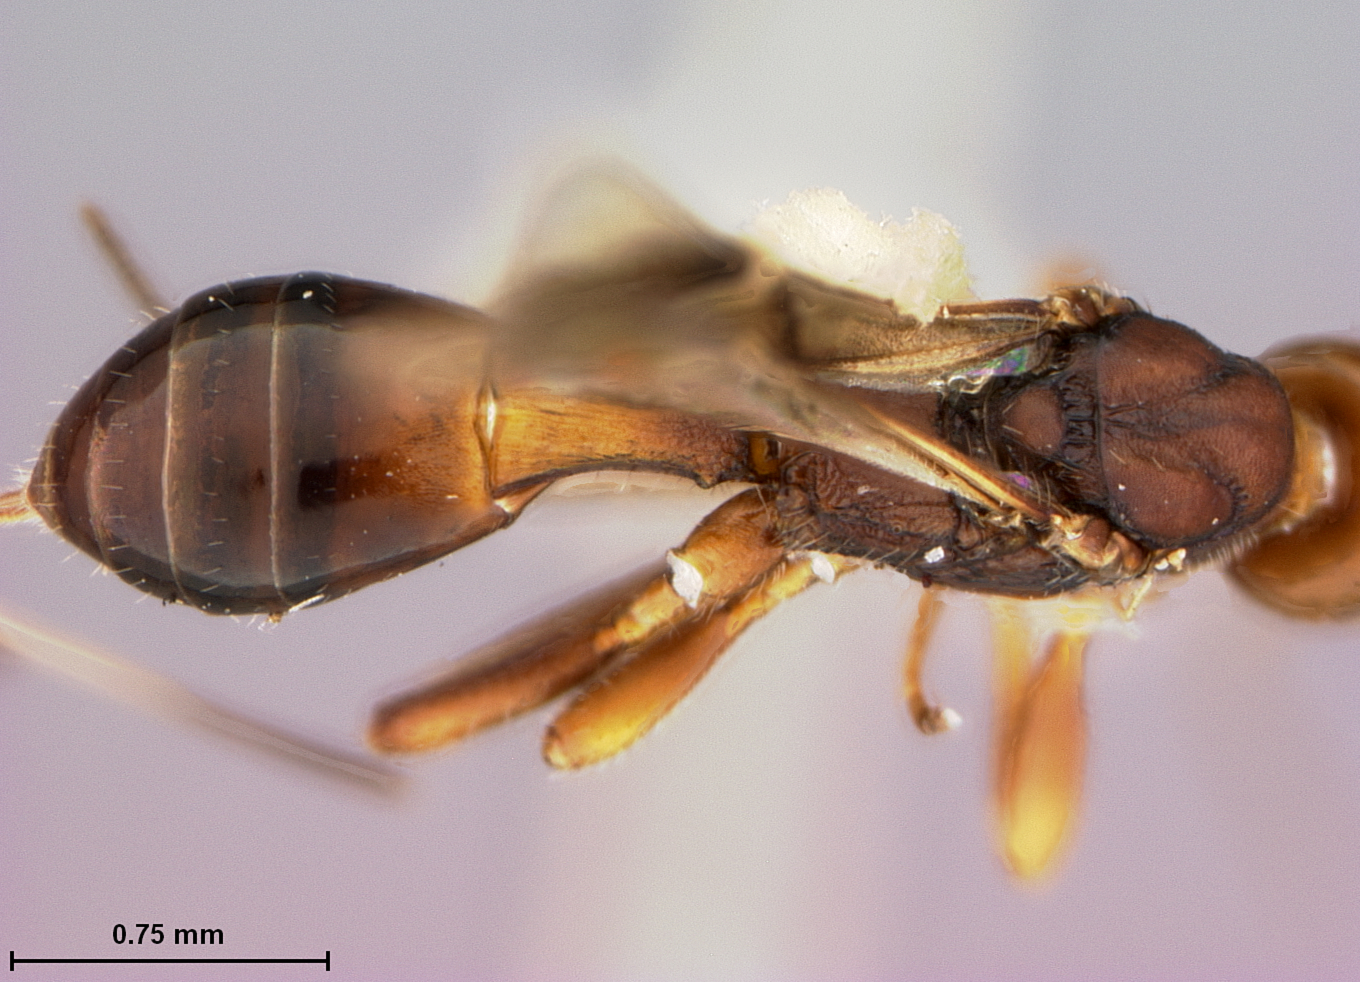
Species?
Spathius benefactor
